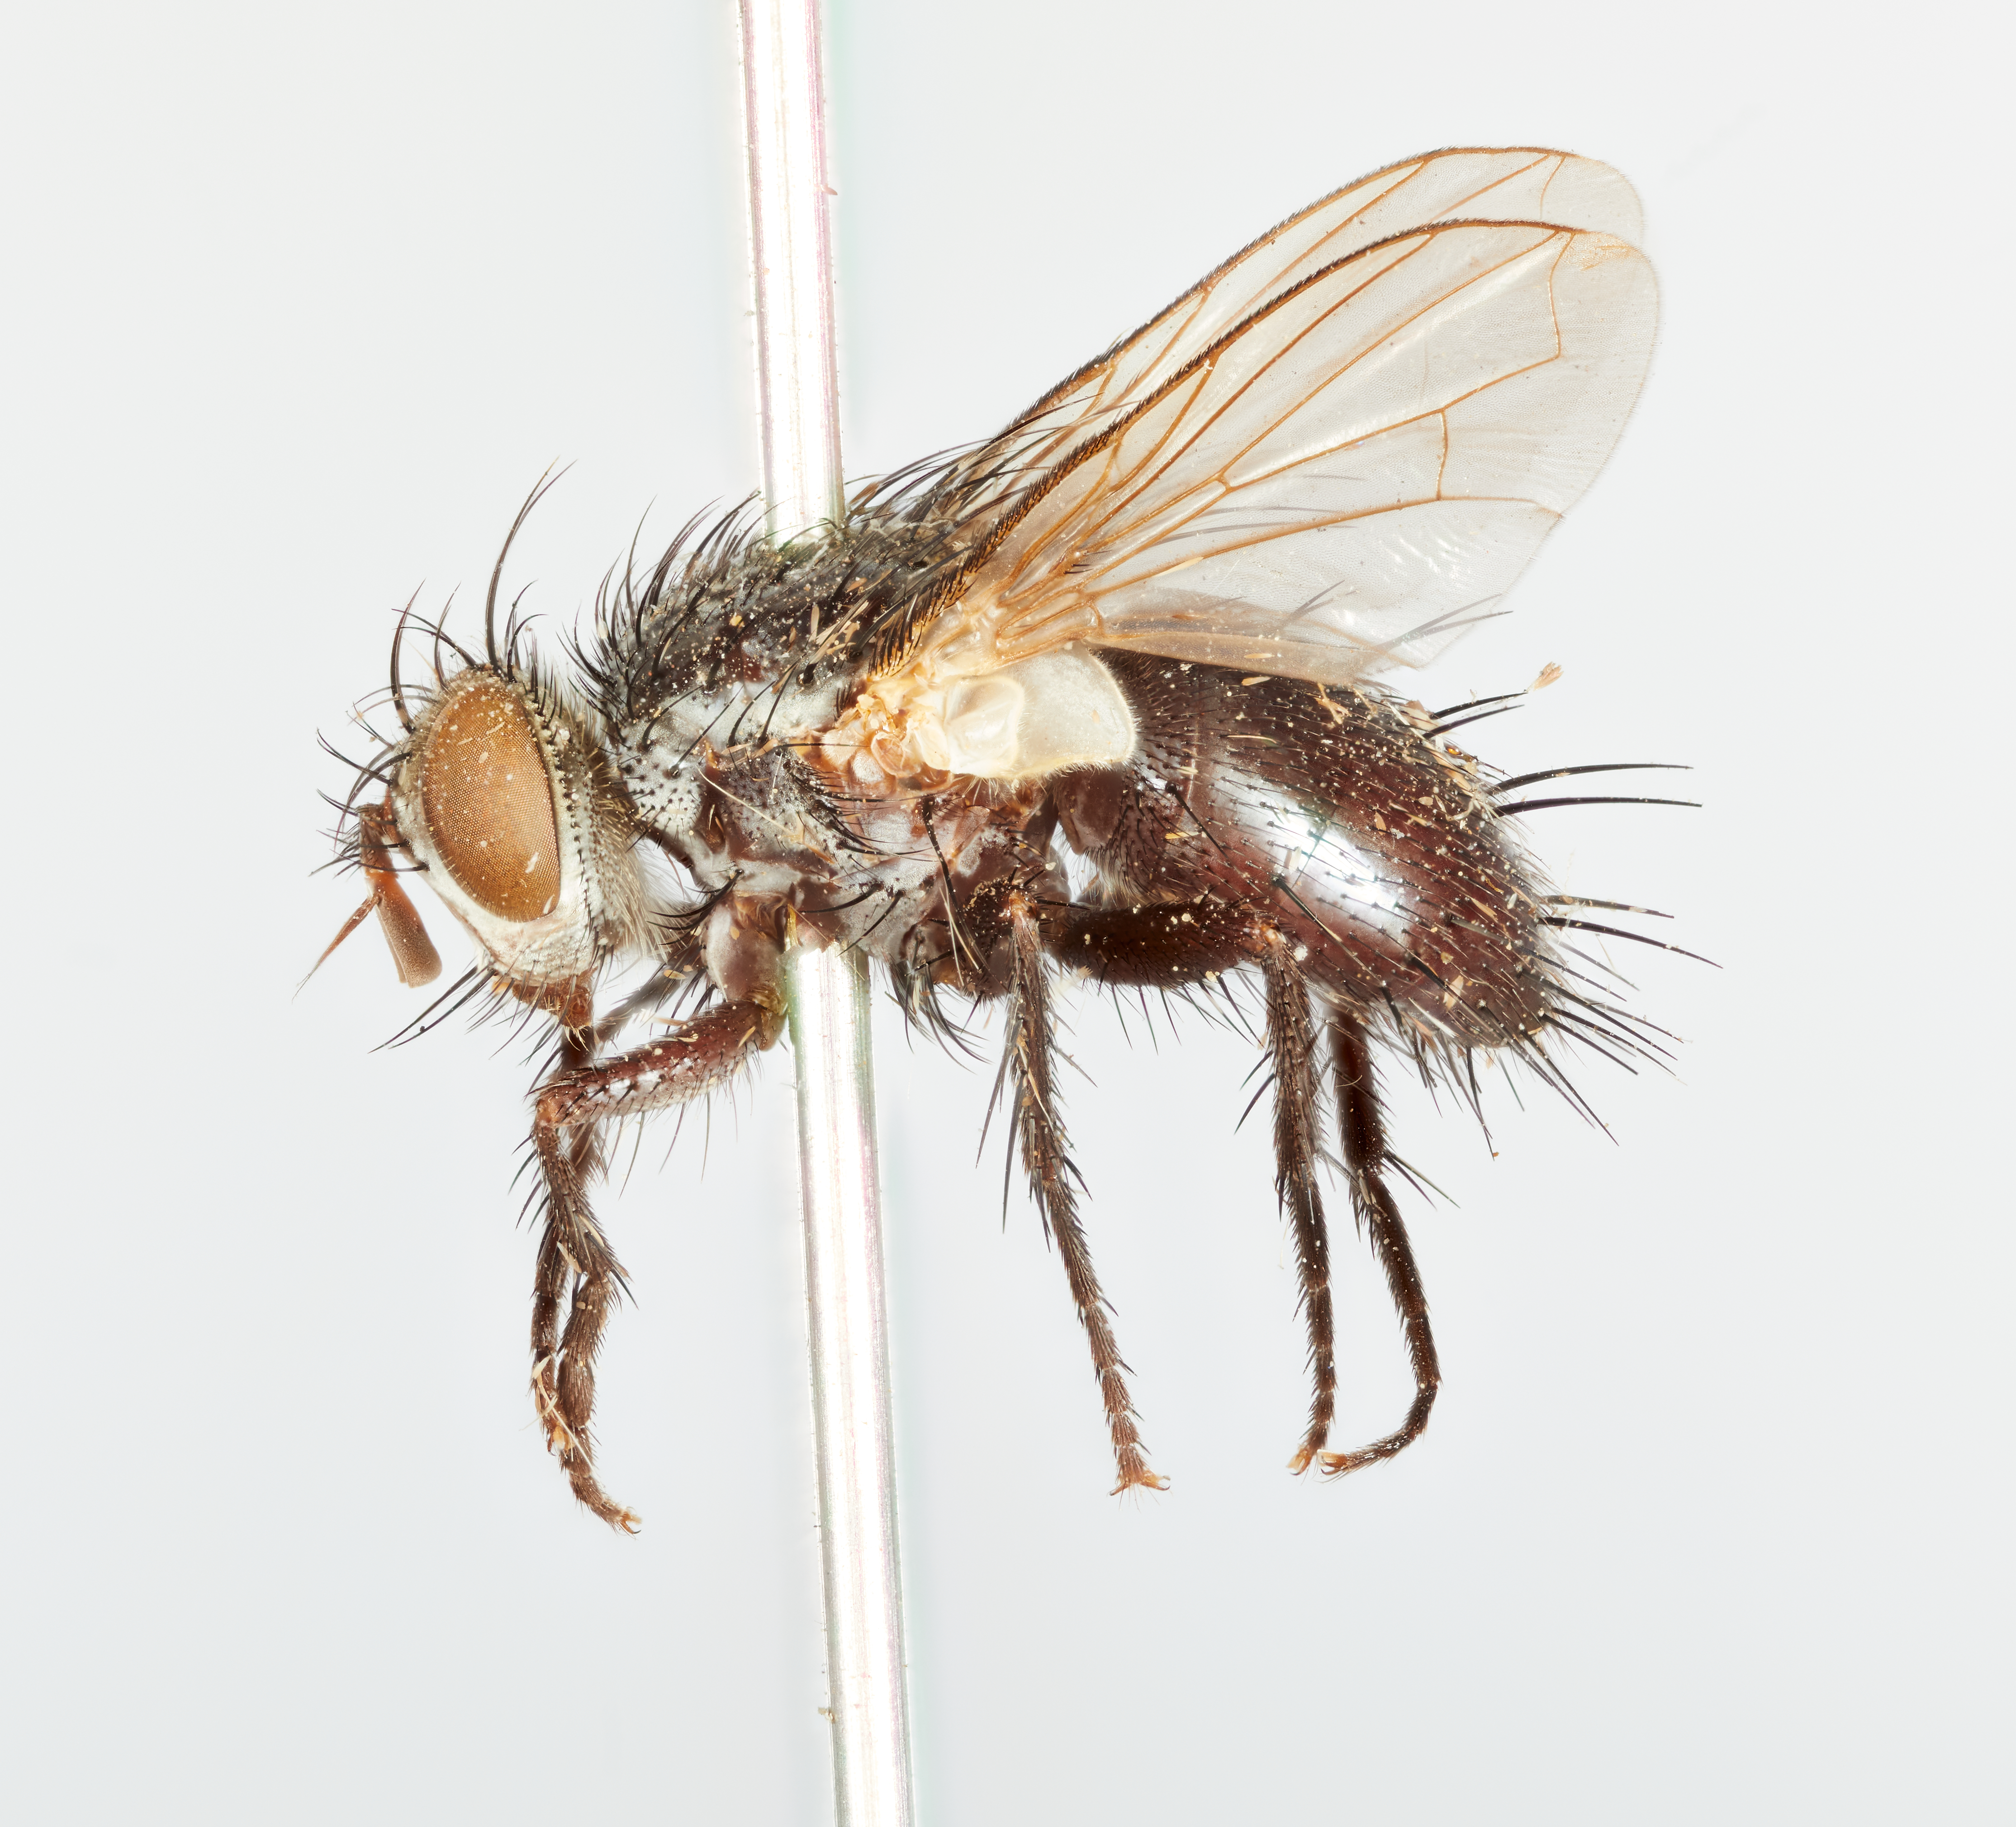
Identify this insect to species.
Exoristoides slossonae
